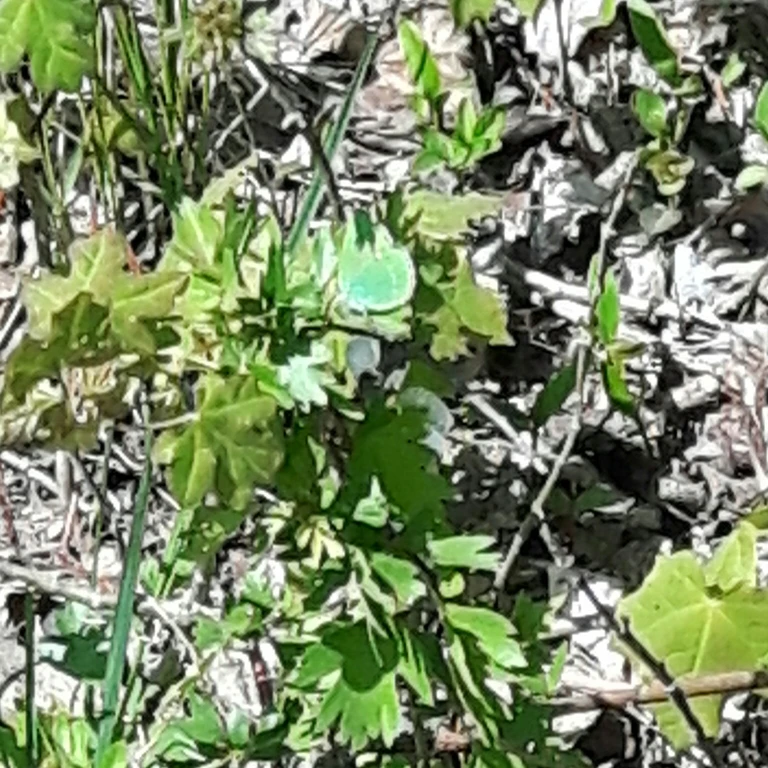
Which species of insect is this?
Callophrys rubi
